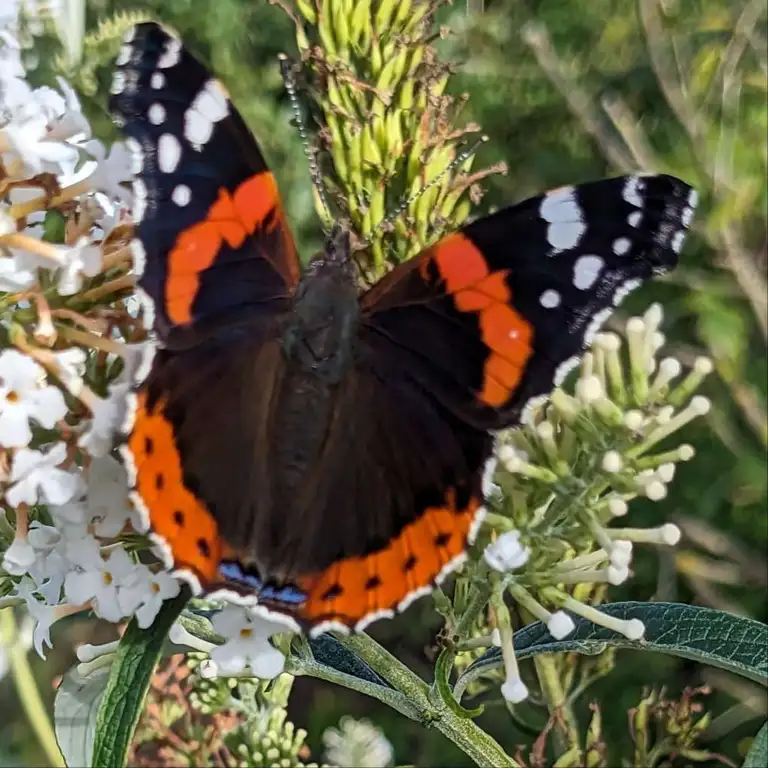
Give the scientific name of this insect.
Vanessa atalanta
